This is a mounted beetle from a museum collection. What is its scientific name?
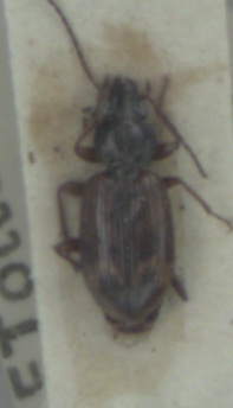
Bembidion dentellum
